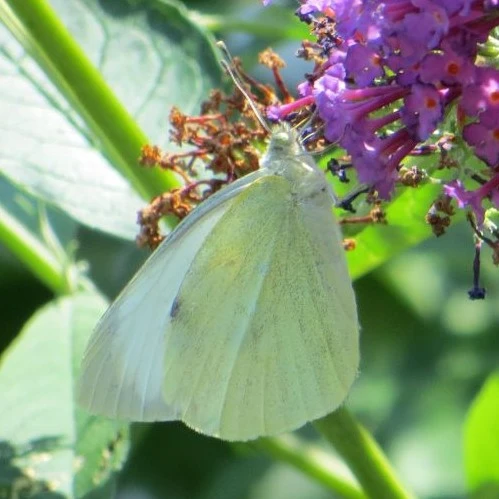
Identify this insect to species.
Pieris brassicae
